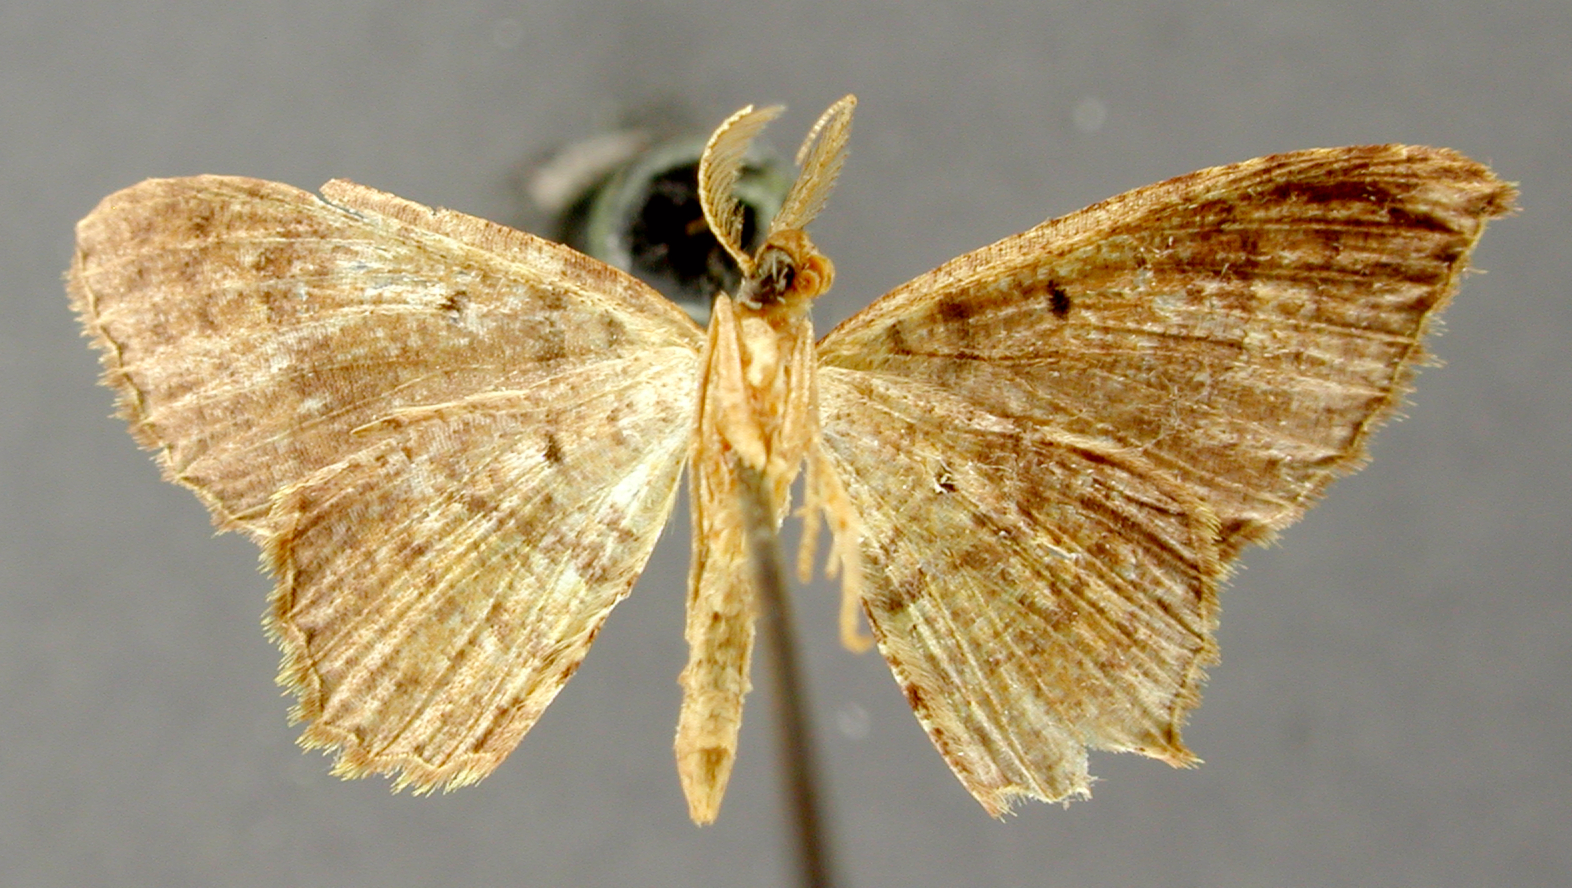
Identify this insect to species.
Cambogia obscura
